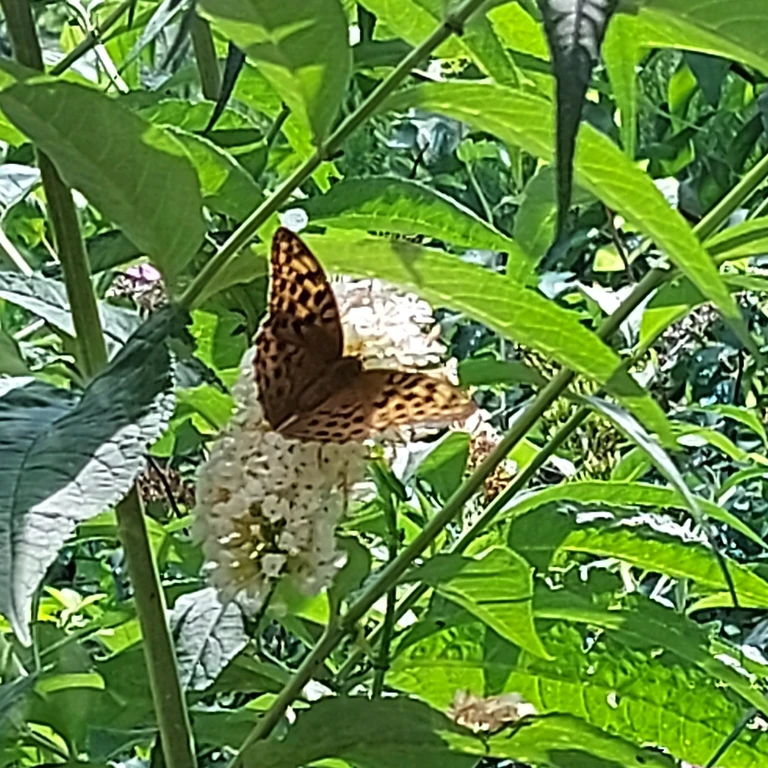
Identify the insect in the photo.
Argynnis paphia
